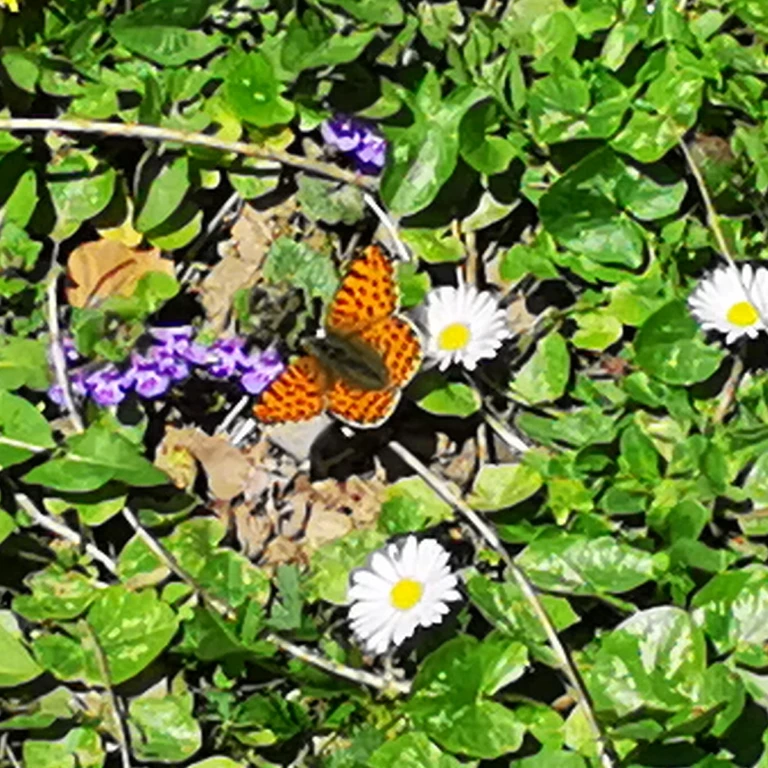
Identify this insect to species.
Issoria lathonia
